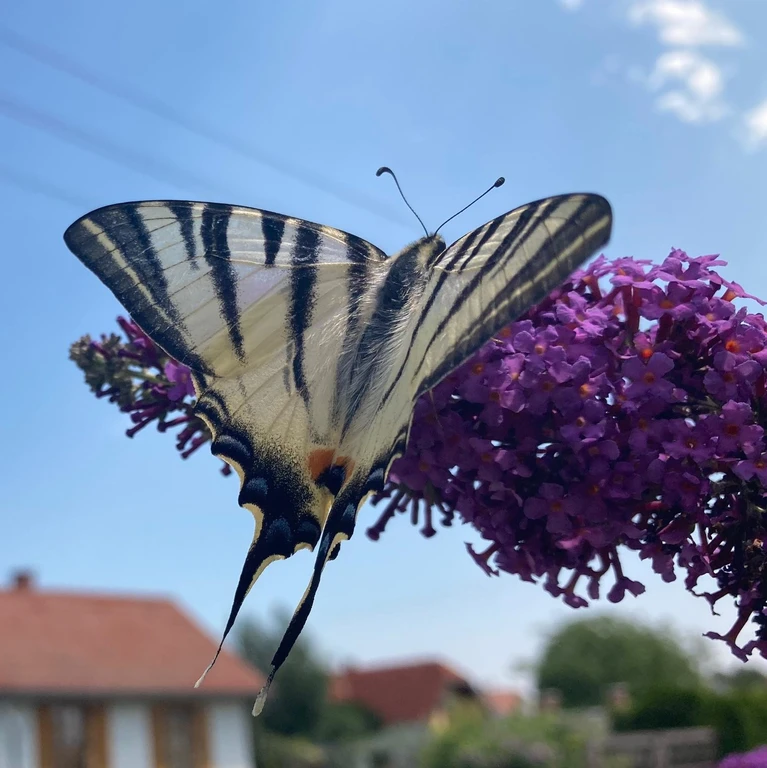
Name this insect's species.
Iphiclides podalirius
